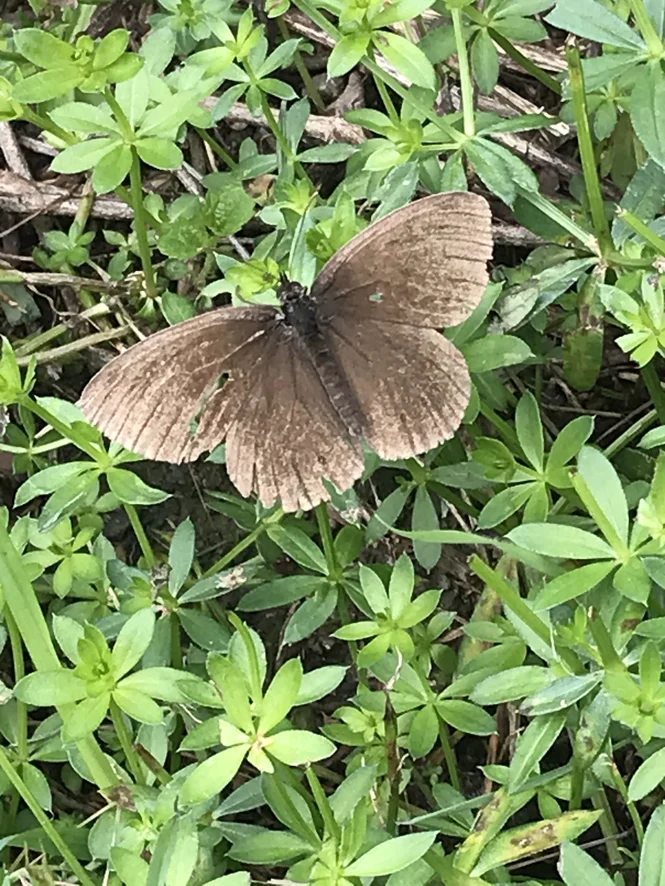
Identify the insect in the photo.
Aphantopus hyperantus
